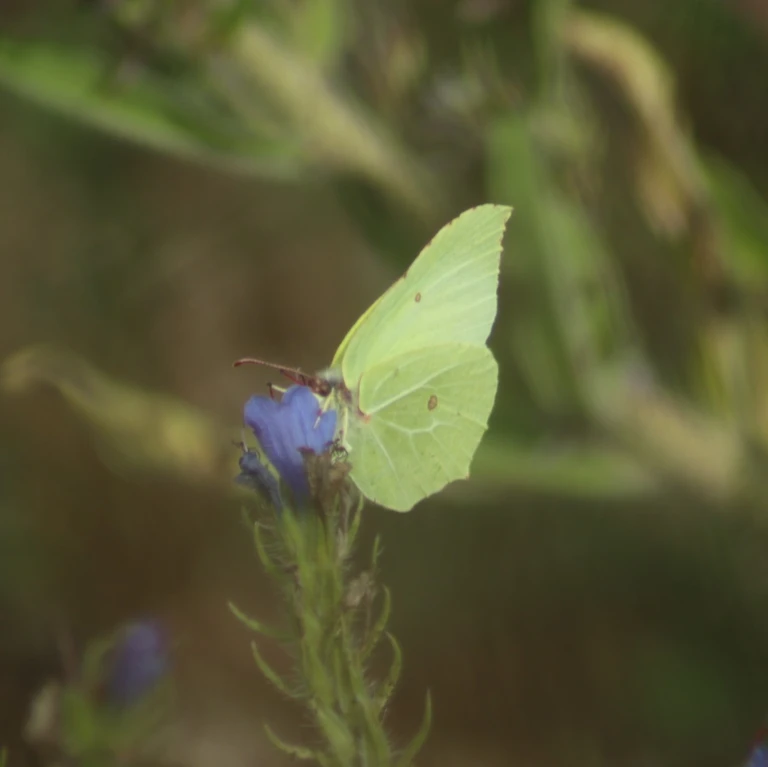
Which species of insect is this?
Gonepteryx rhamni
